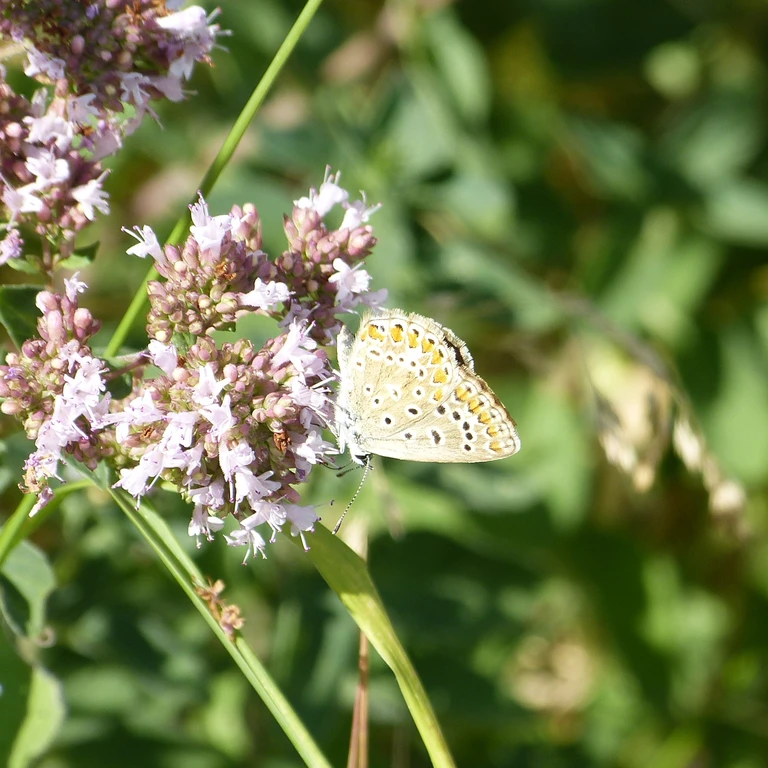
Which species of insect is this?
Polyommatus icarus
